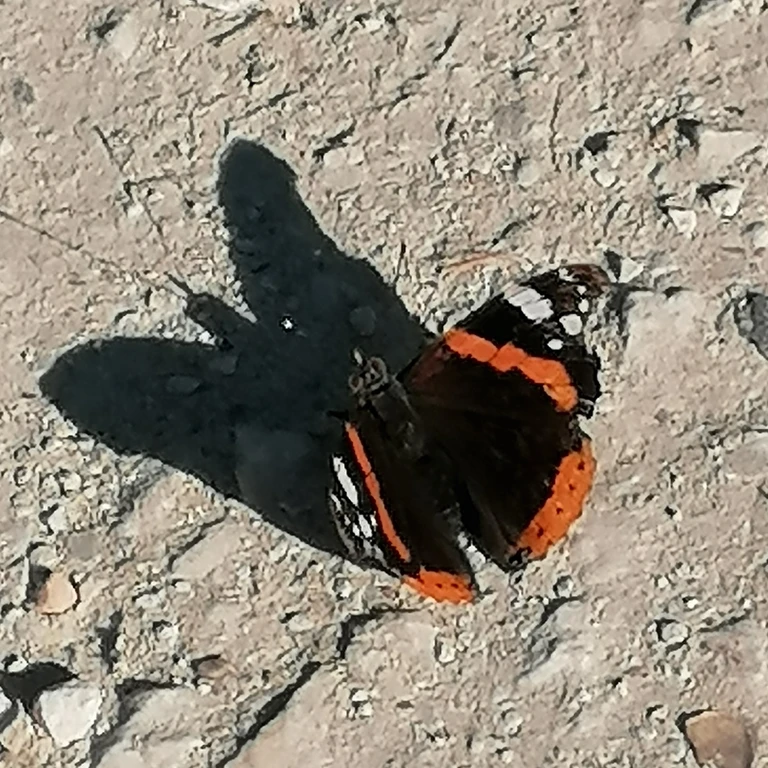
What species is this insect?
Vanessa atalanta
